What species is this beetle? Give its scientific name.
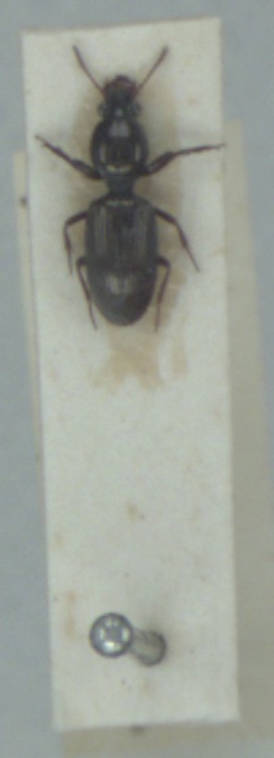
Dyschirius impunctipennis
